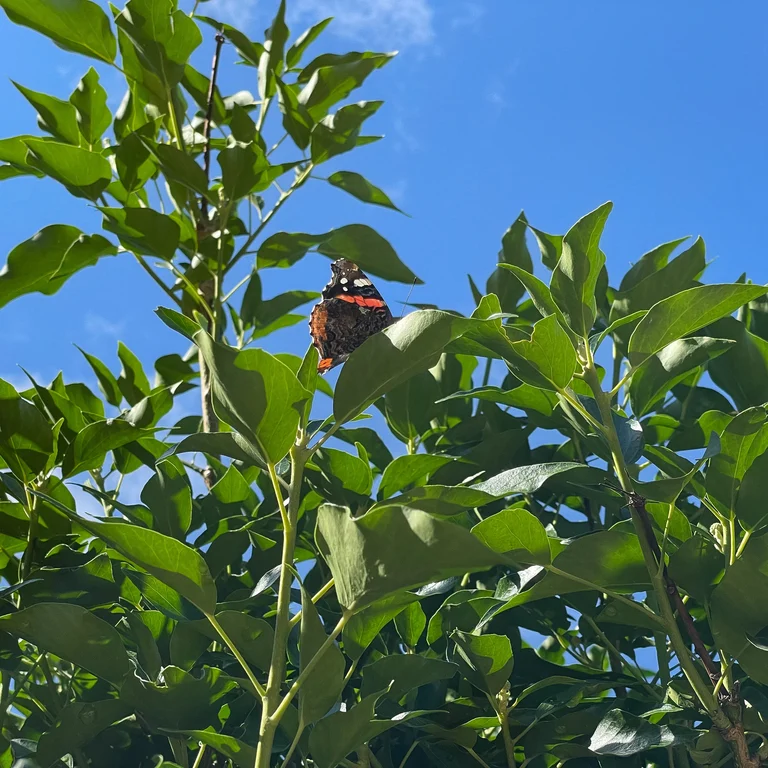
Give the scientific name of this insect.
Vanessa atalanta
